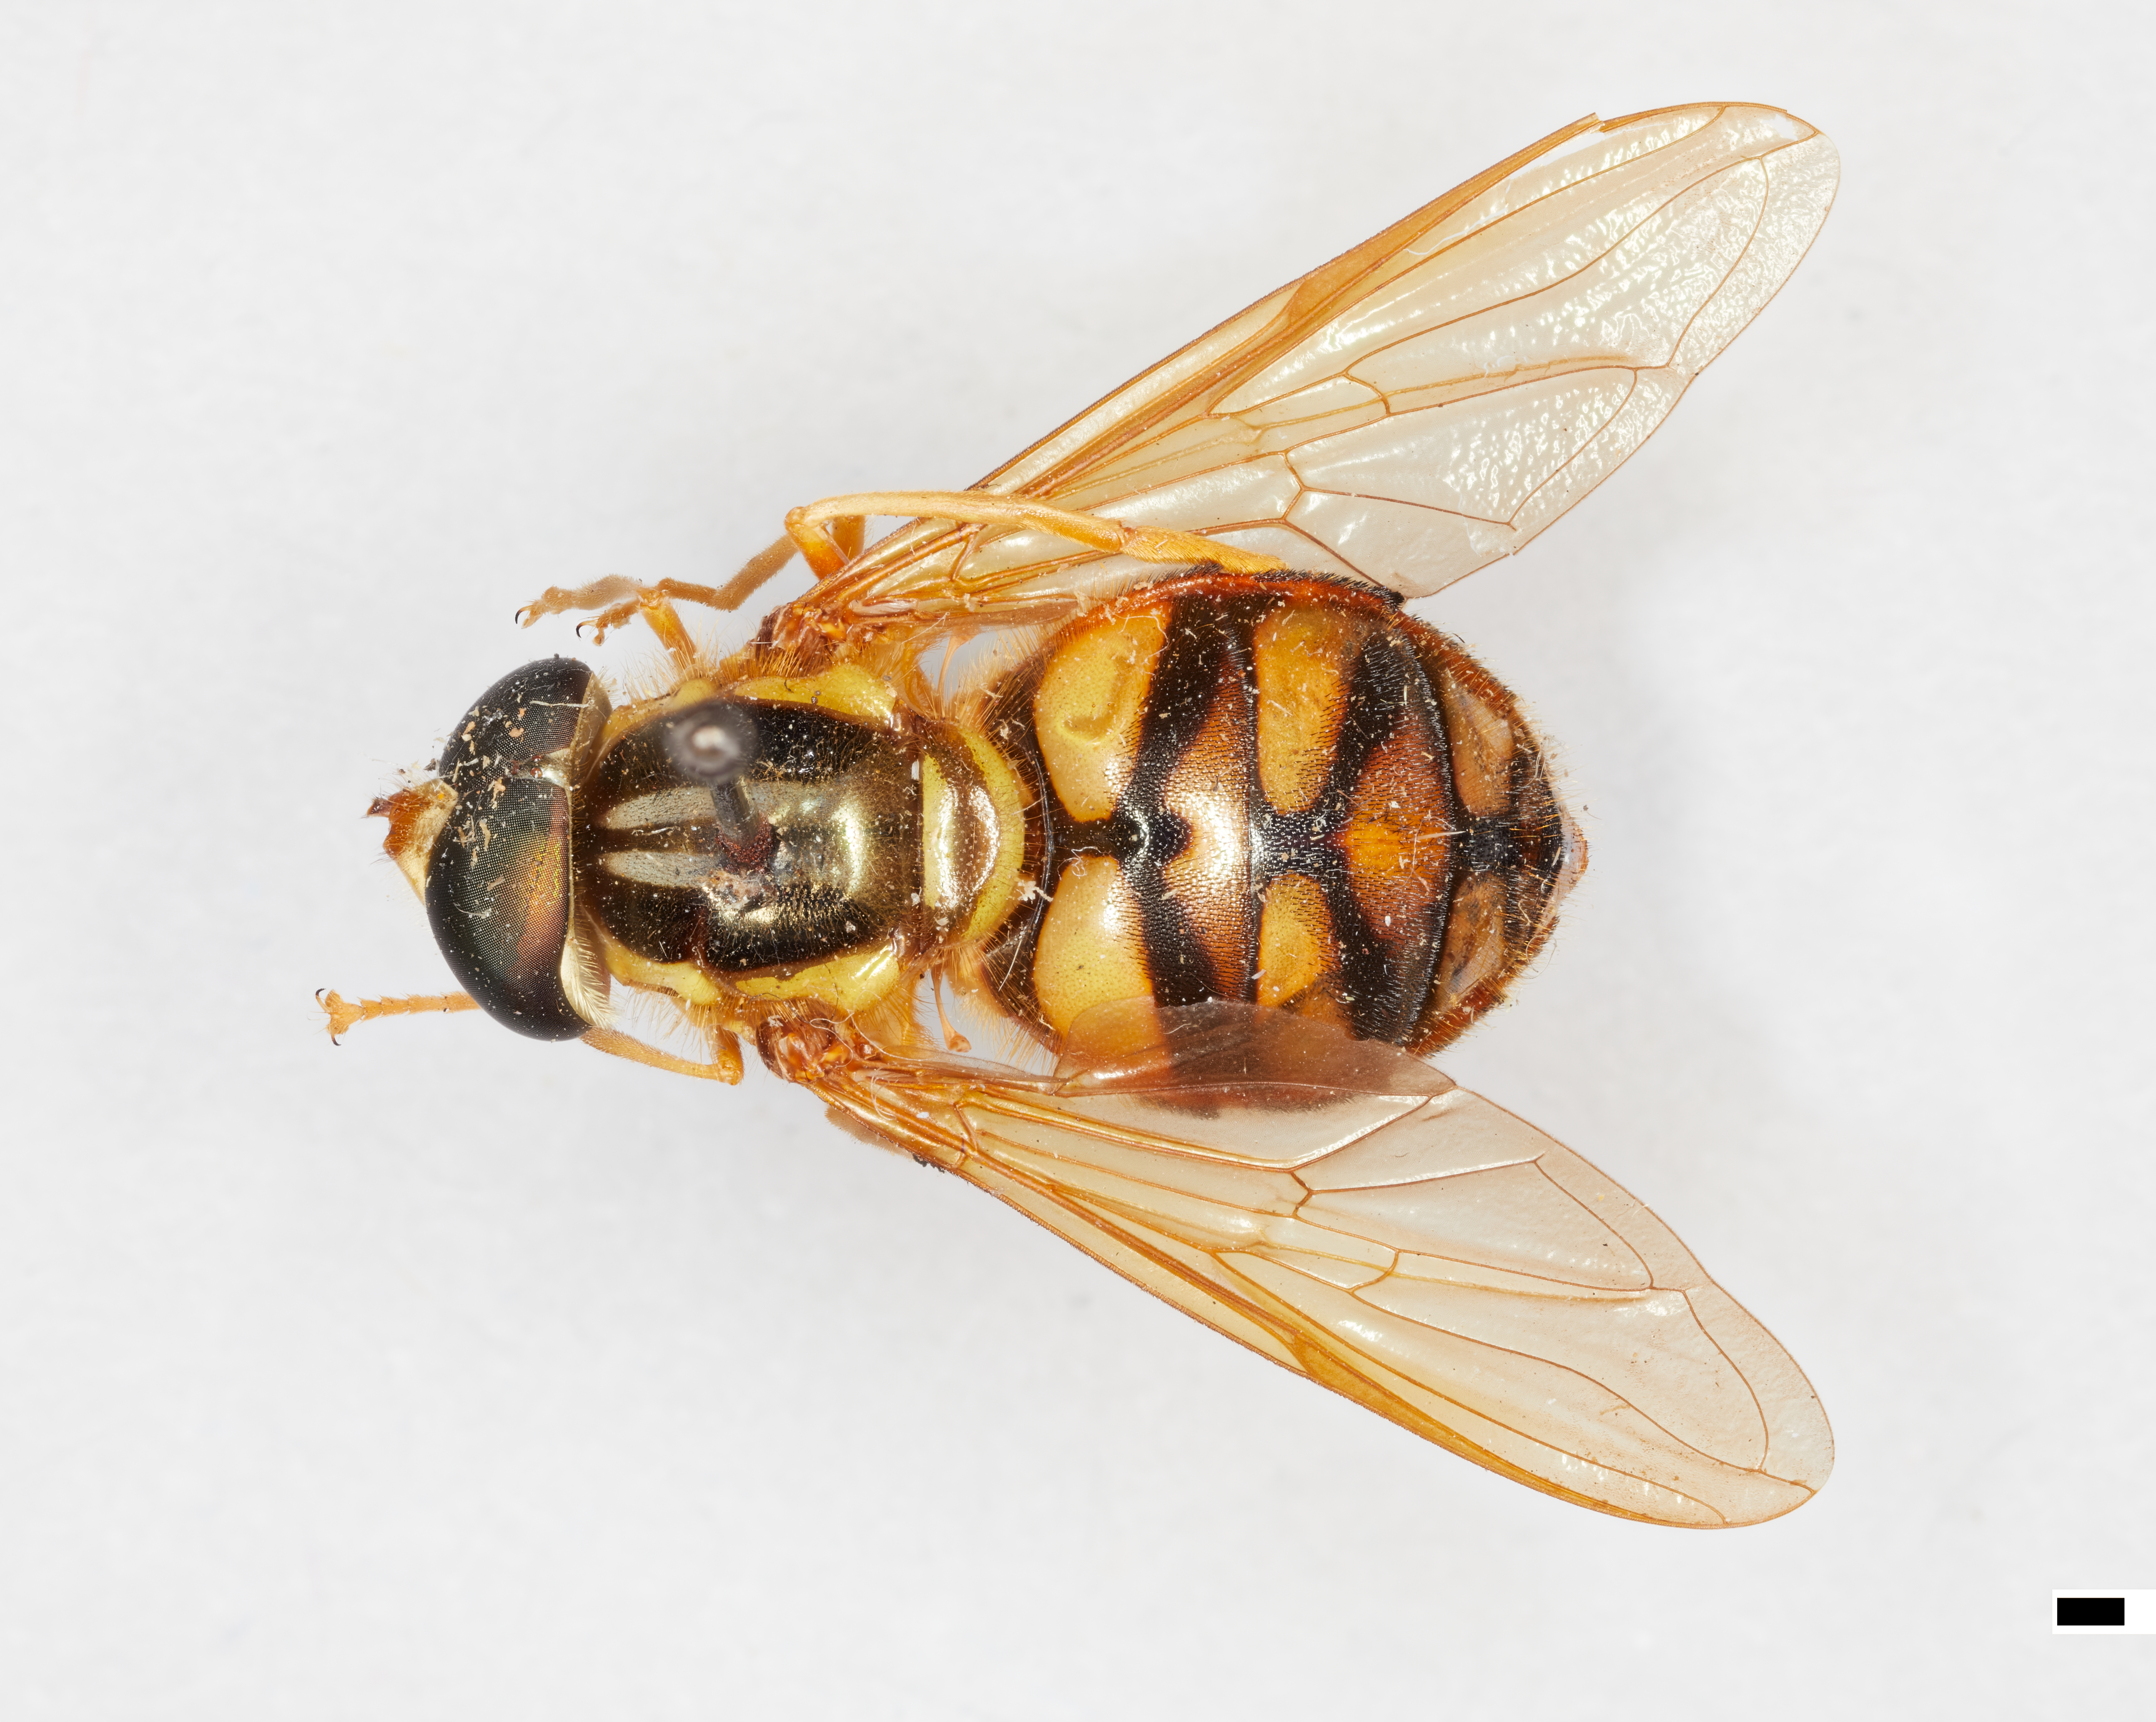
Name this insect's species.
Chrysotoxum draco
